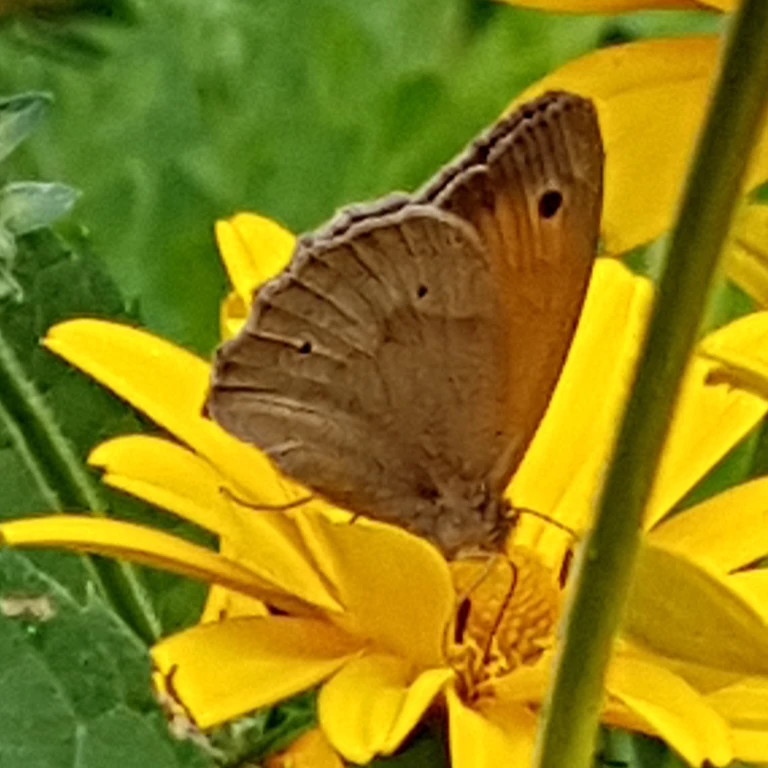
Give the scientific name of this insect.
Maniola jurtina
